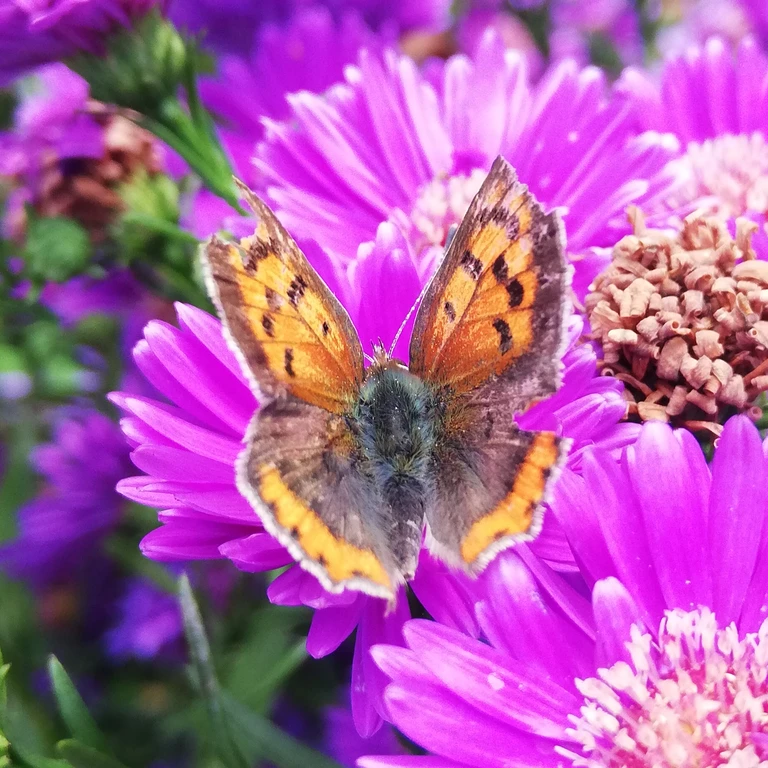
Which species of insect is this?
Lycaena phlaeas
